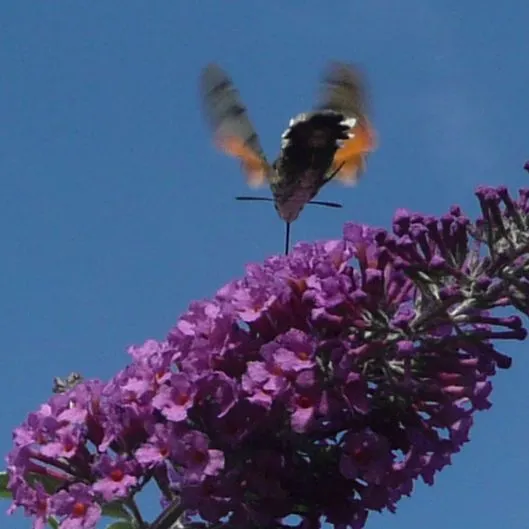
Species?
Macroglossum stellatarum
